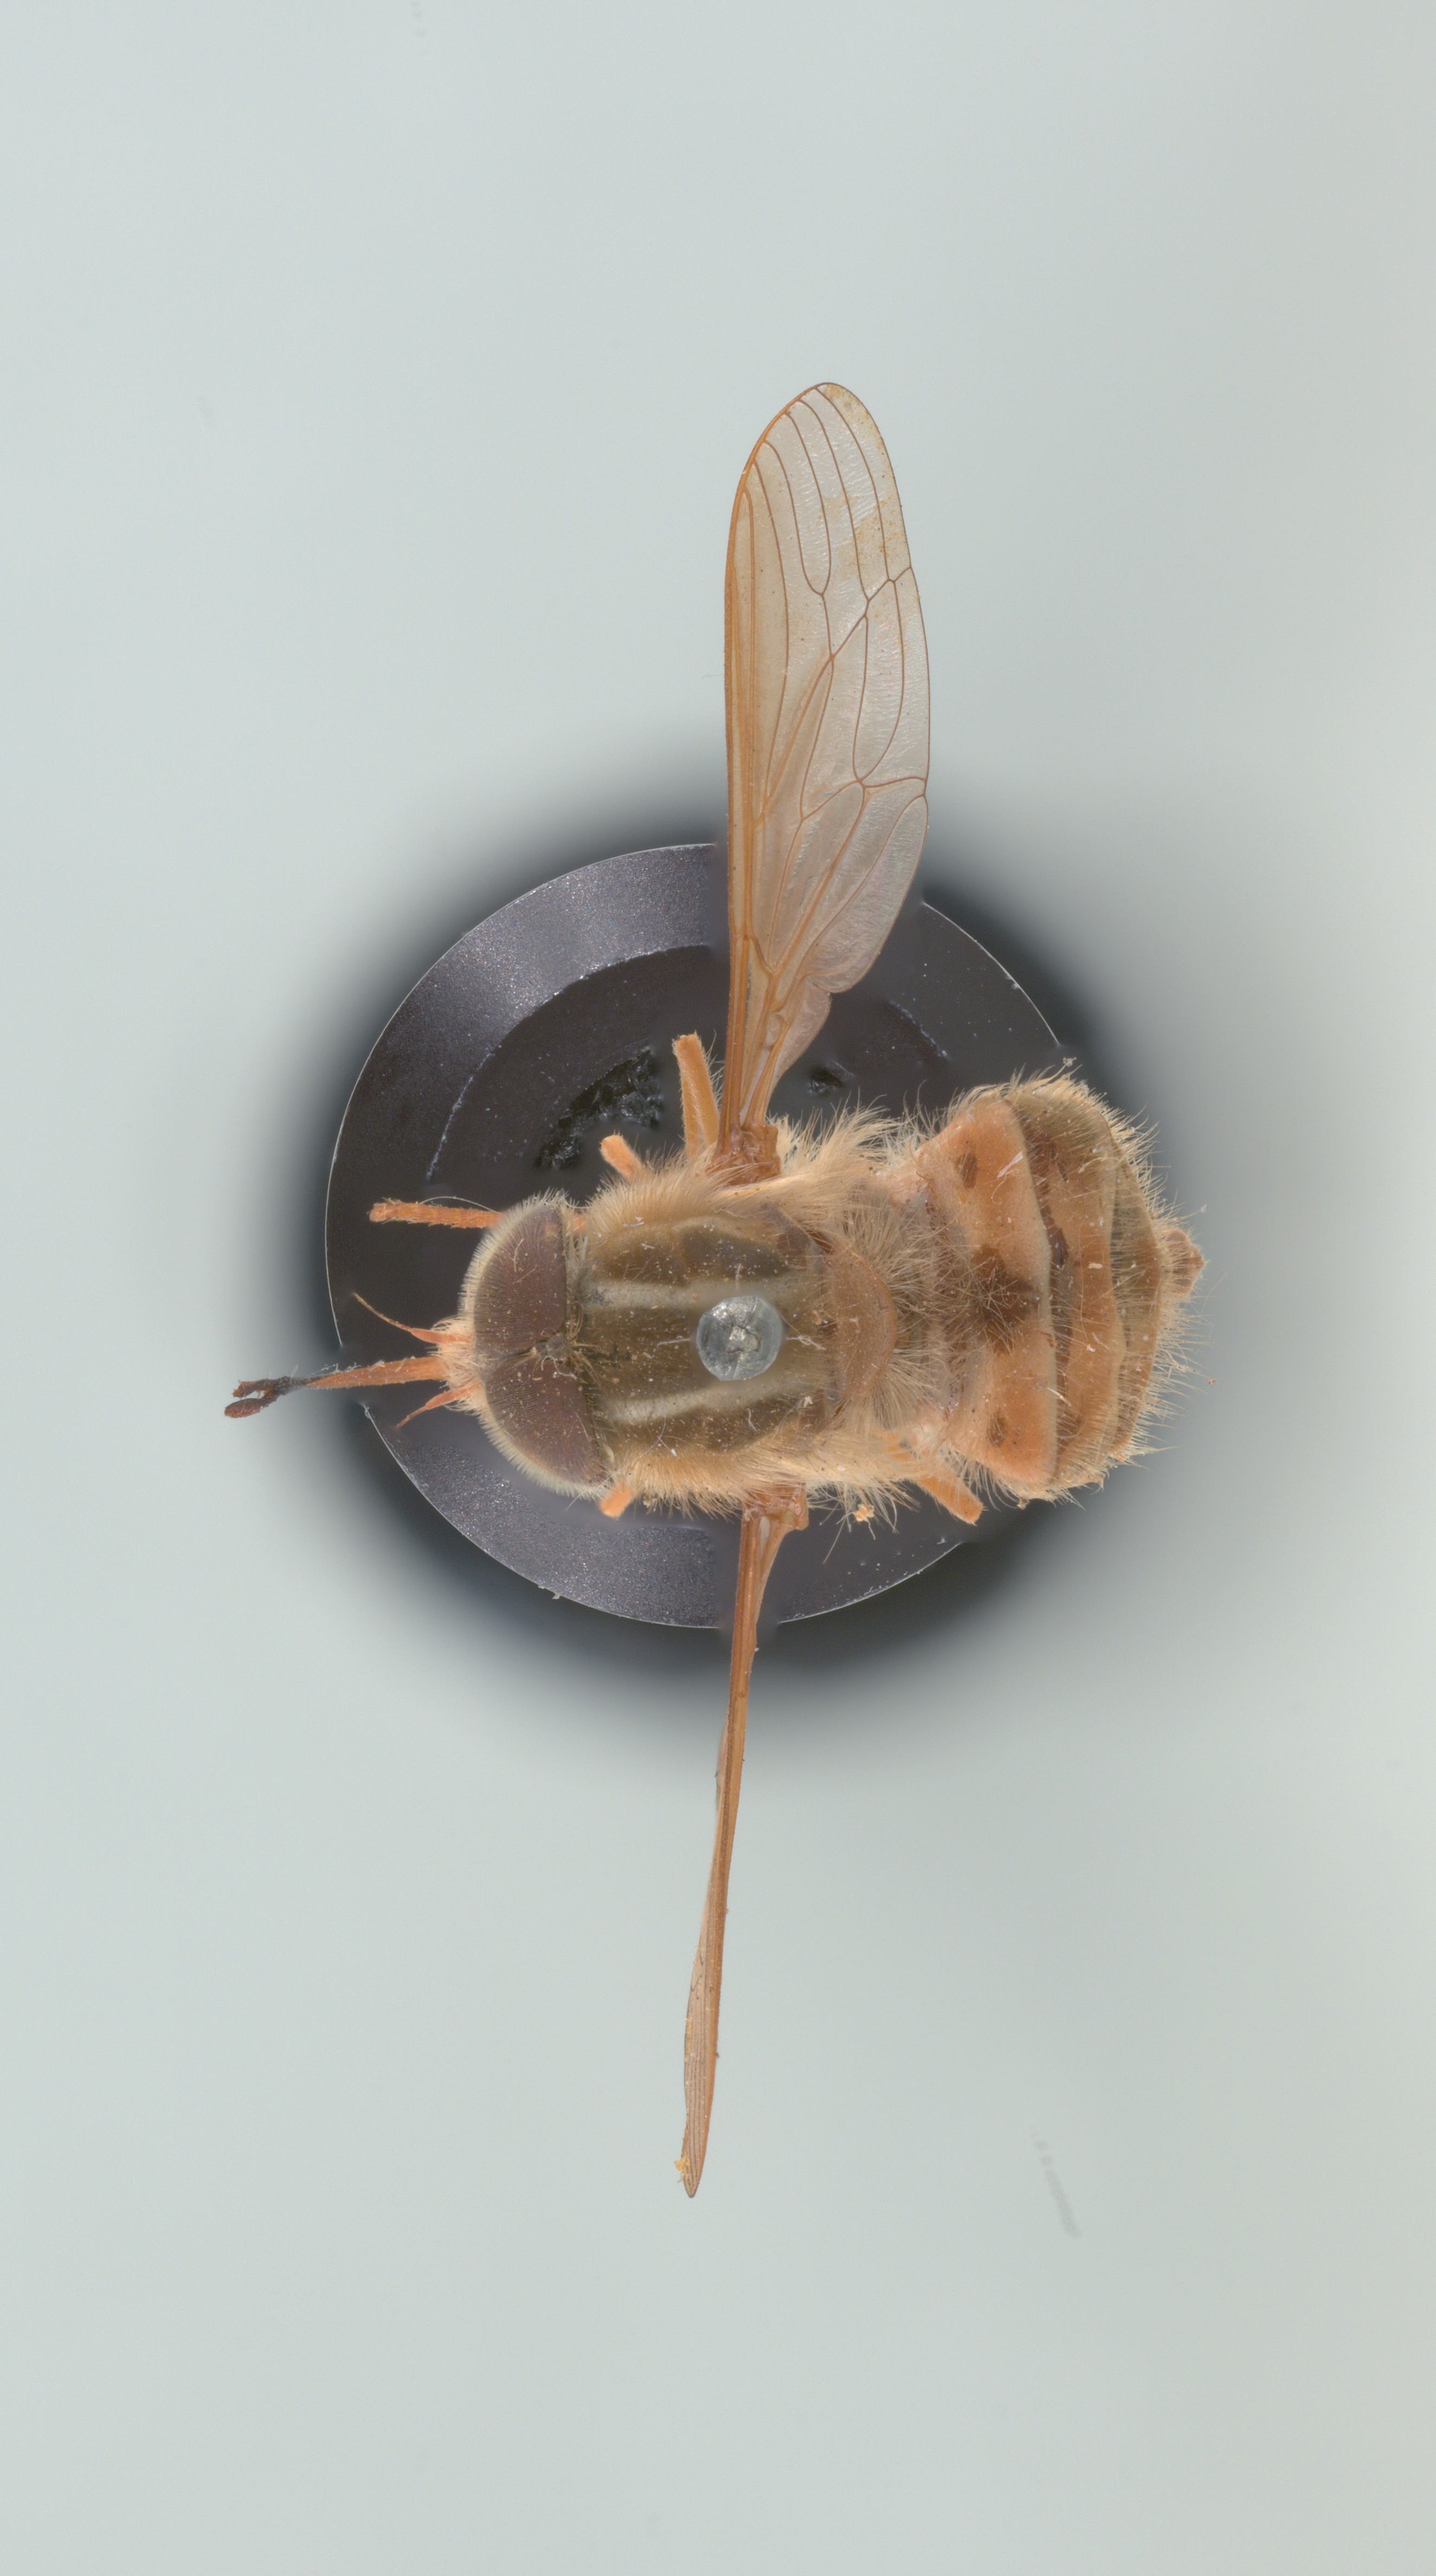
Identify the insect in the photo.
Trichophthalma subaurata
